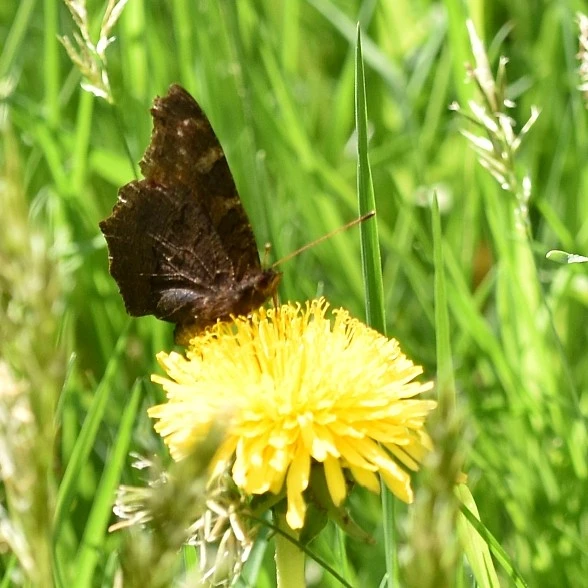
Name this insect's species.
Aglais io
